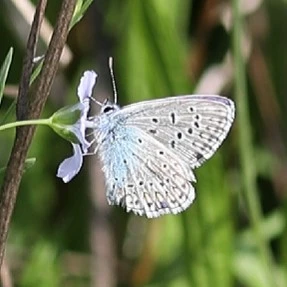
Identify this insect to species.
Polyommatus icarus
